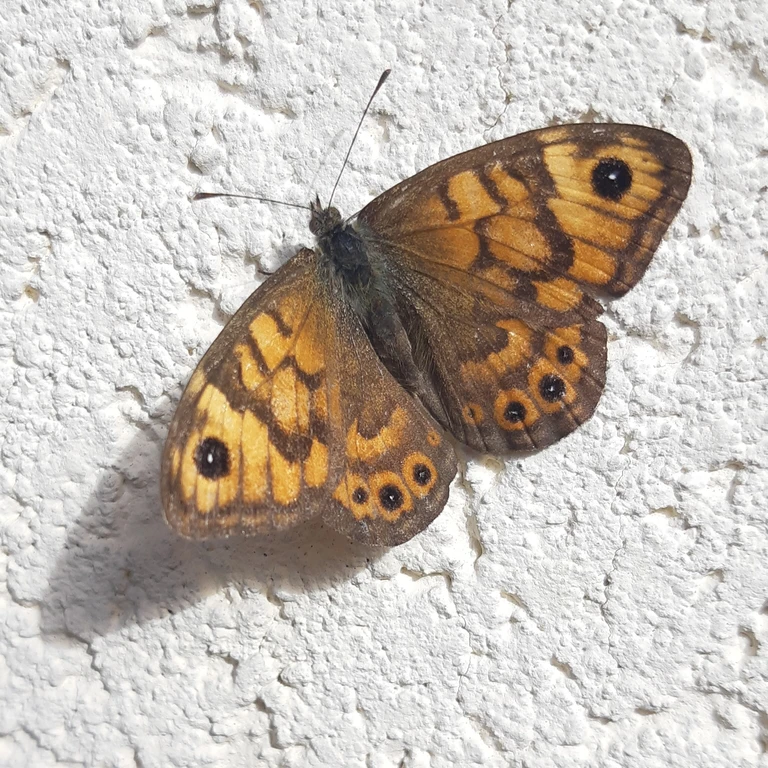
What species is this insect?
Lasiommata megera (also Pararge megera)
